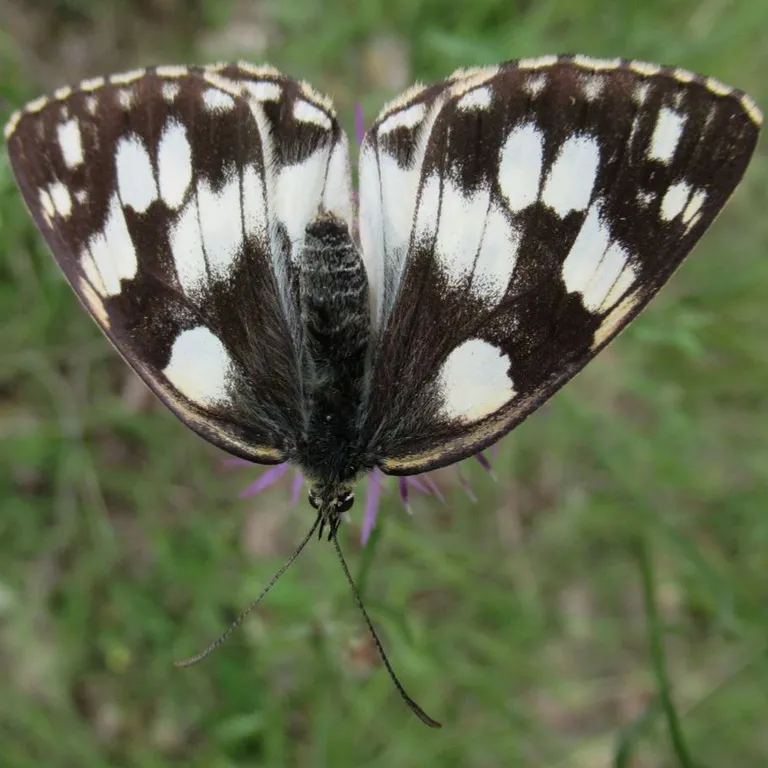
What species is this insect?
Melanargia galathea
